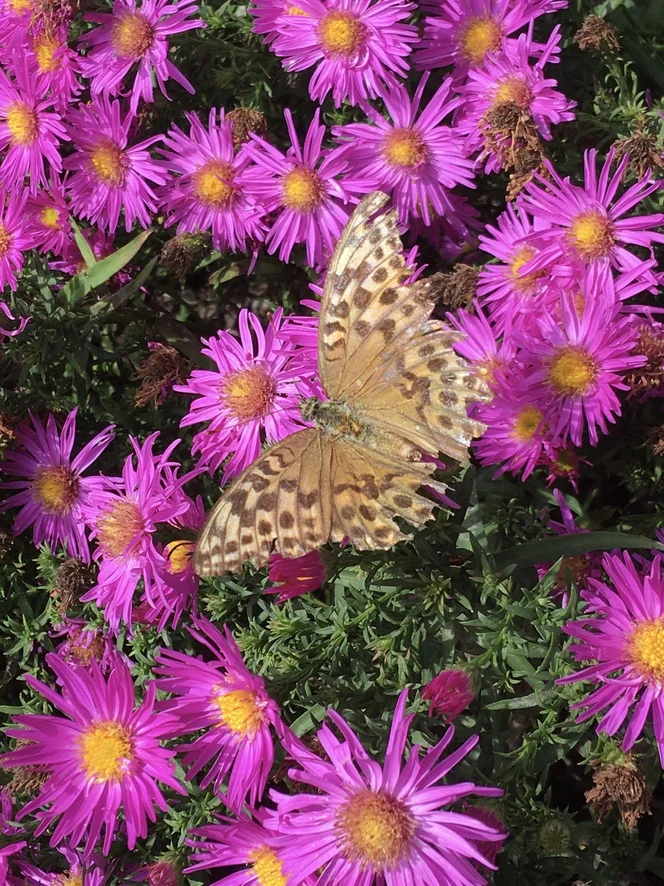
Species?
Argynnis paphia
